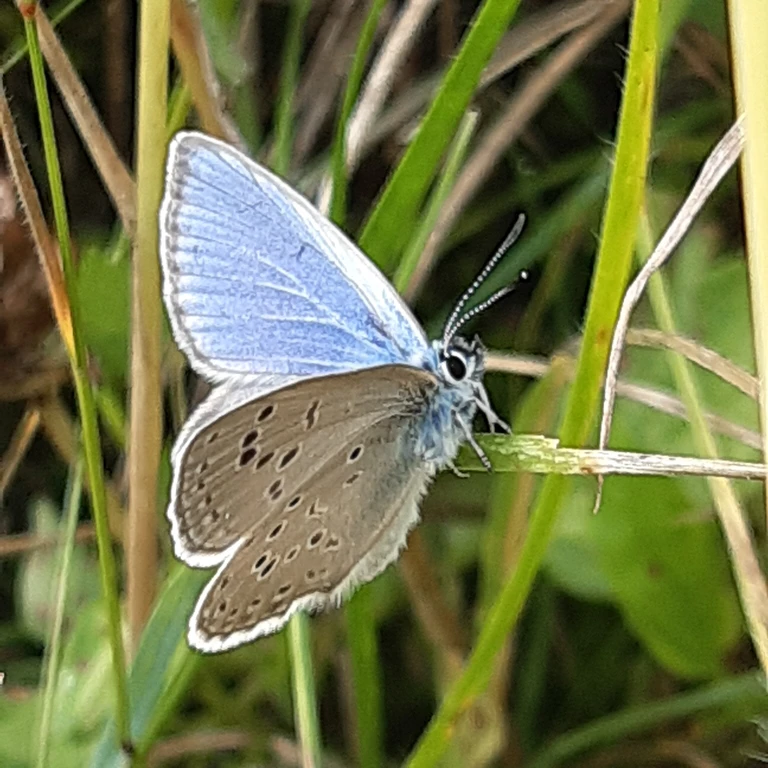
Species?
Phengaris alcon/rebeli
